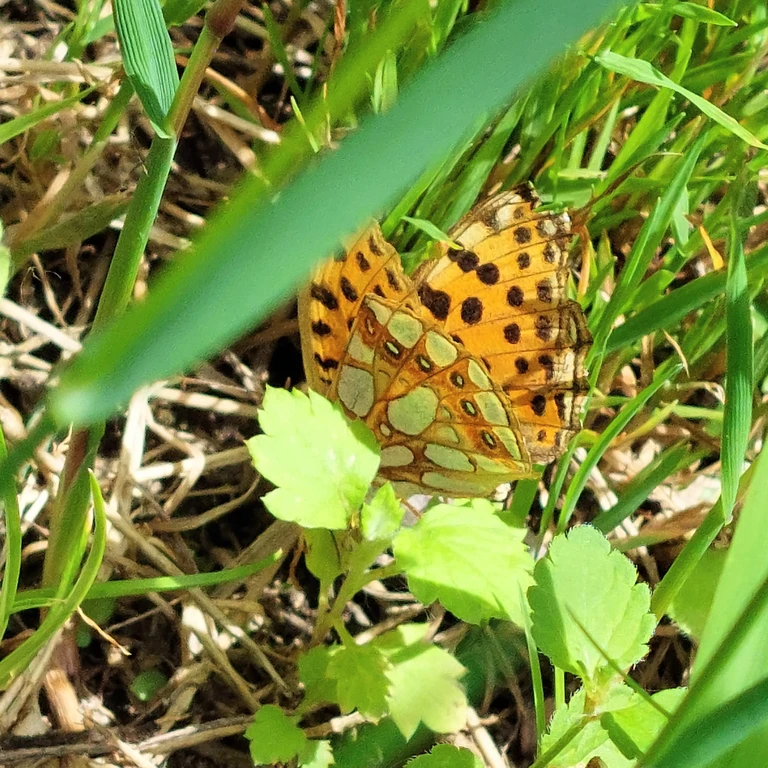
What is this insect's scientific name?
Issoria lathonia
